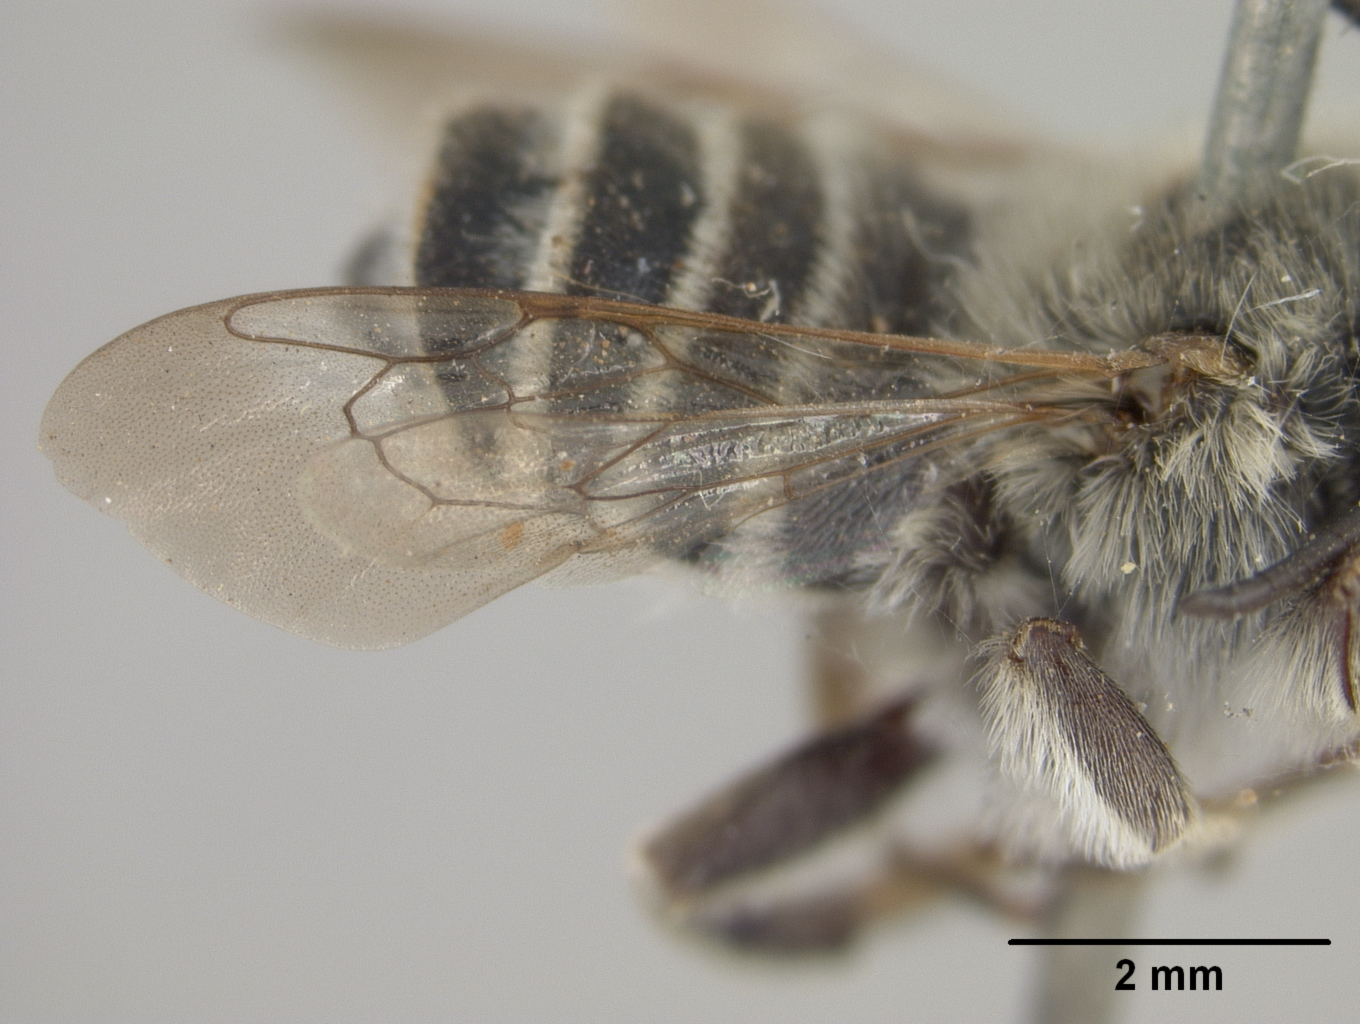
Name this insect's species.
Megachile bishoppi
